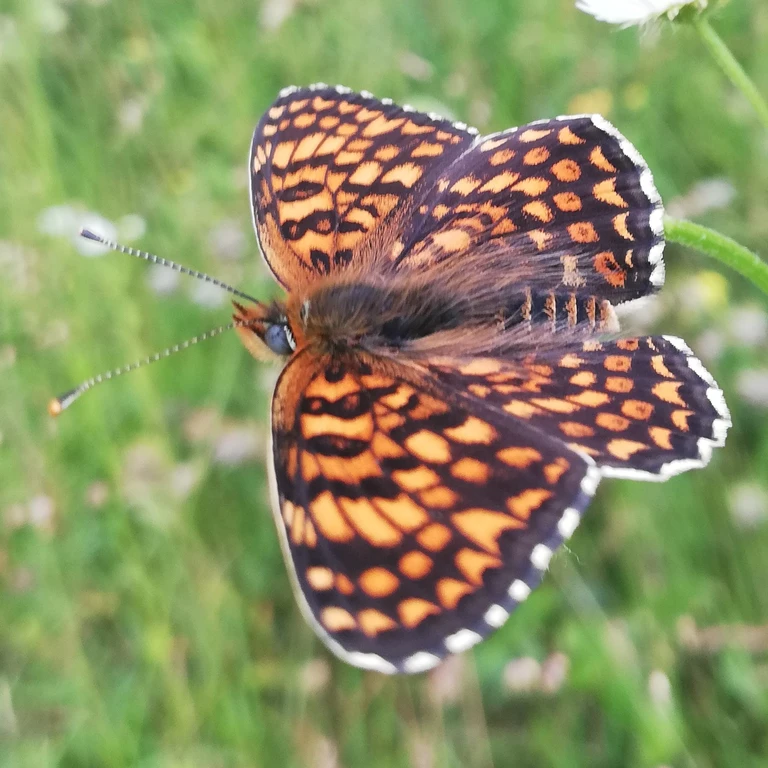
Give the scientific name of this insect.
Melitaea phoebe
